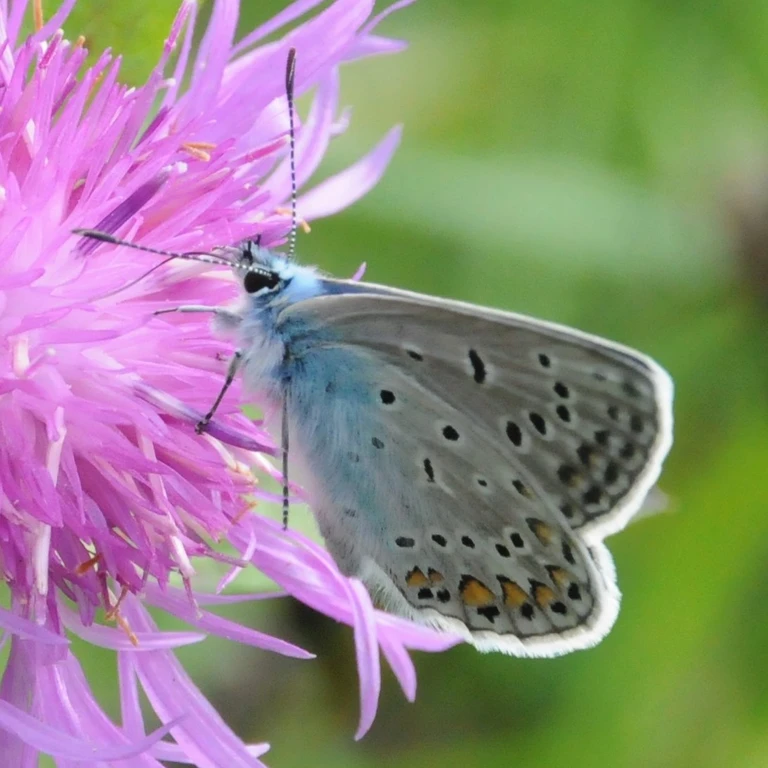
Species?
Polyommatus icarus
